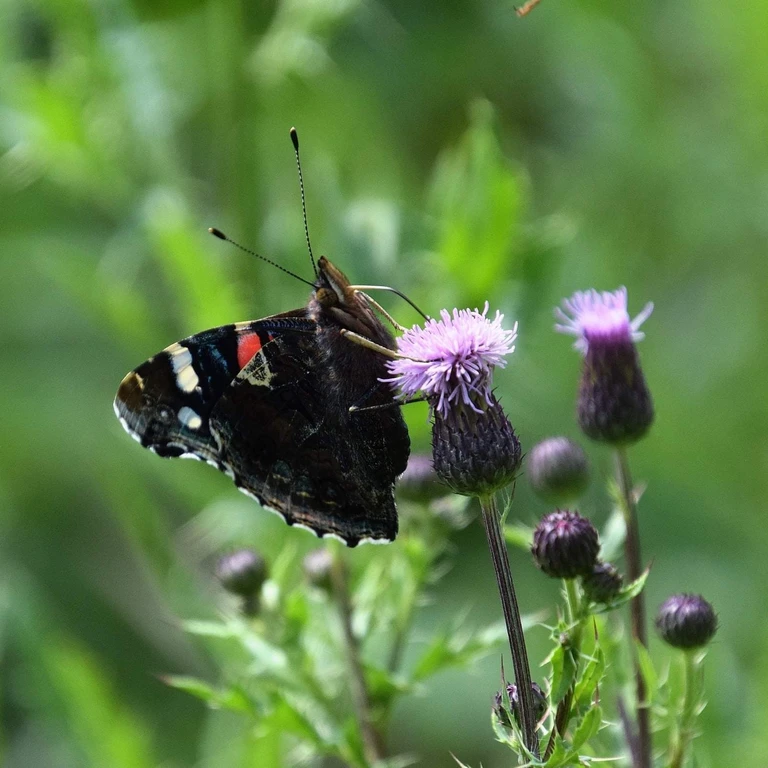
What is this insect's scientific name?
Vanessa atalanta
